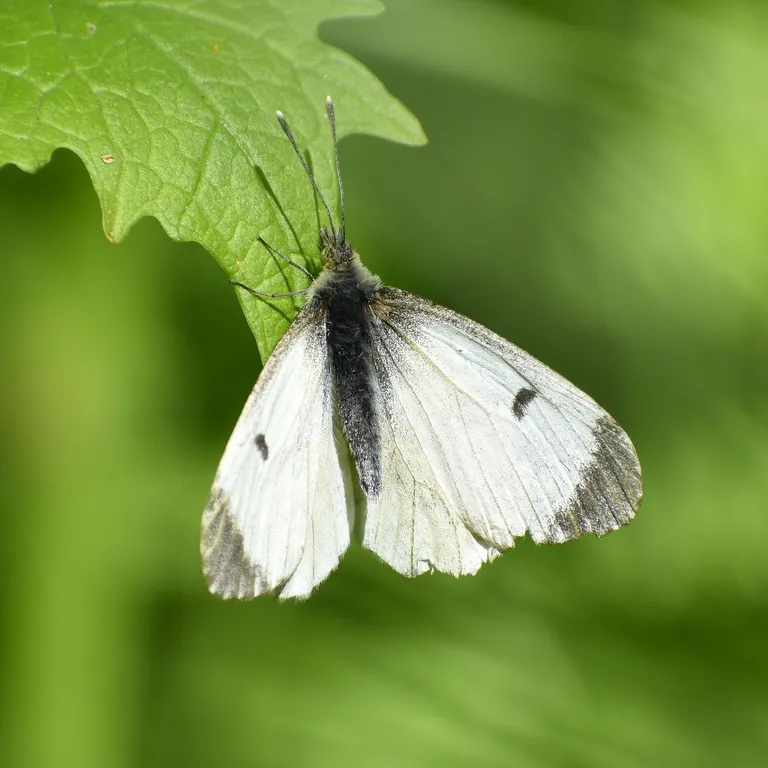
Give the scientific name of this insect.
Anthocharis cardamines
